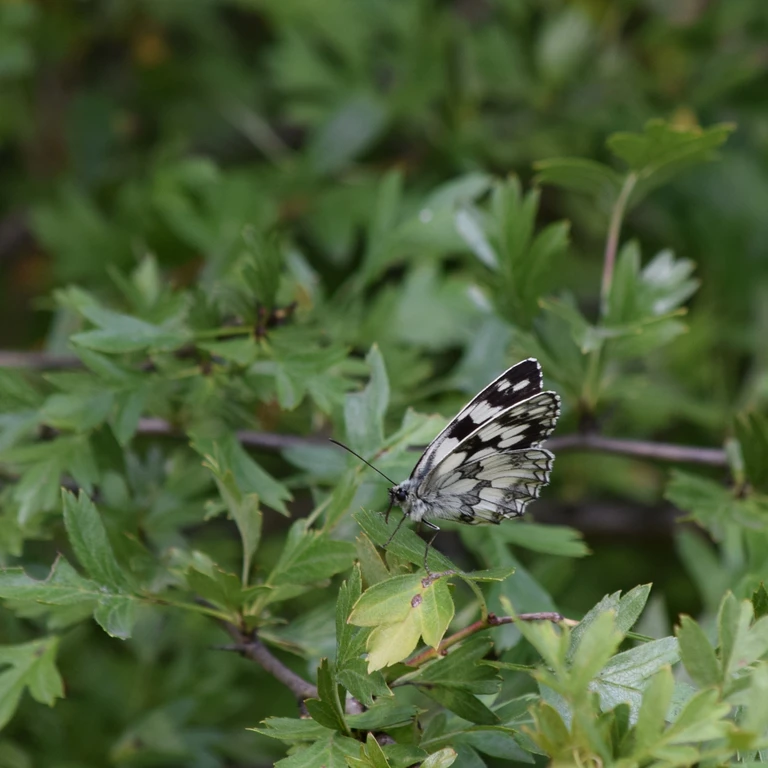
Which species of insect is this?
Melanargia galathea
